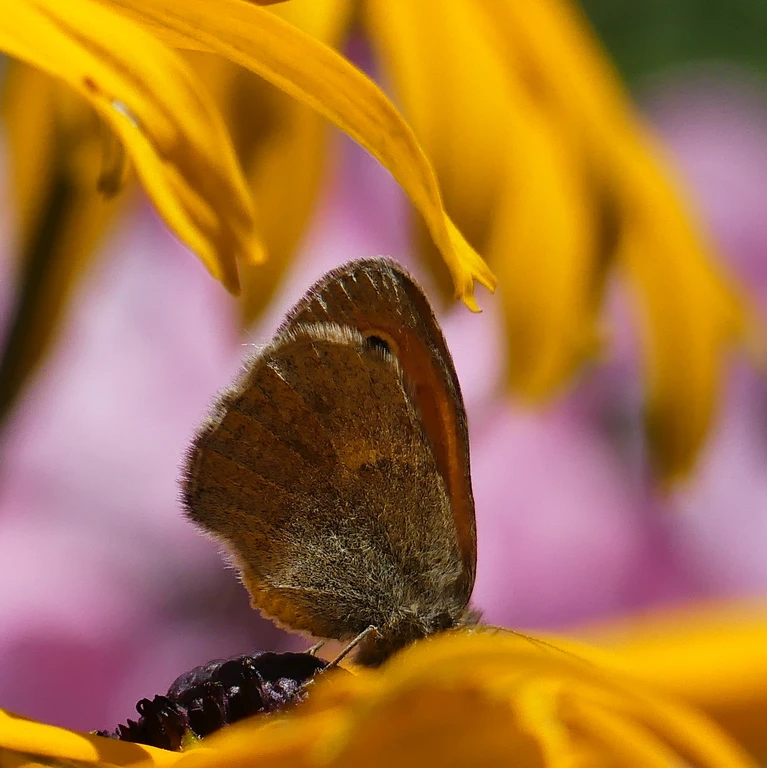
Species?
Coenonympha pamphilus
